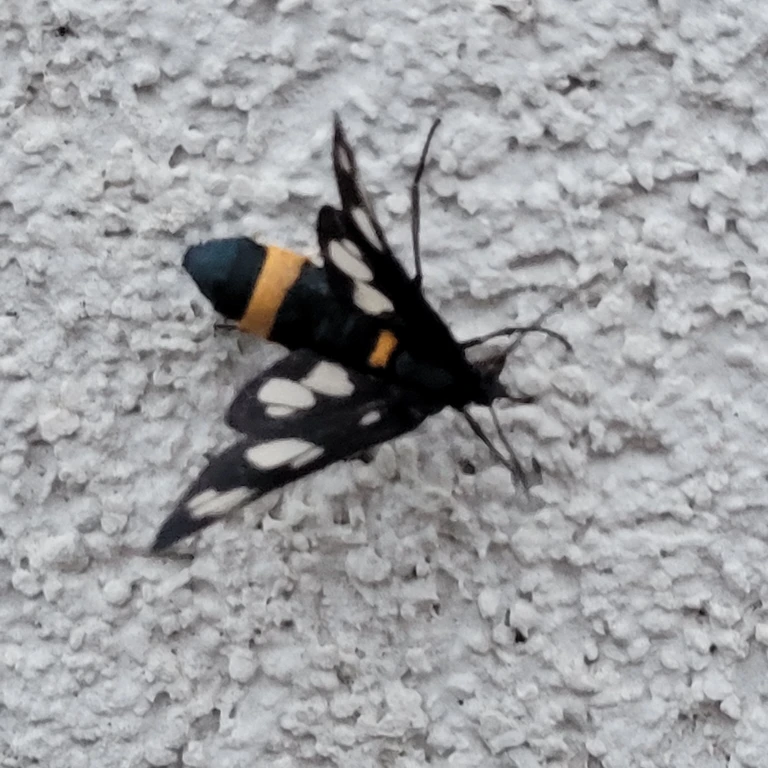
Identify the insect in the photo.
Amata phegea
